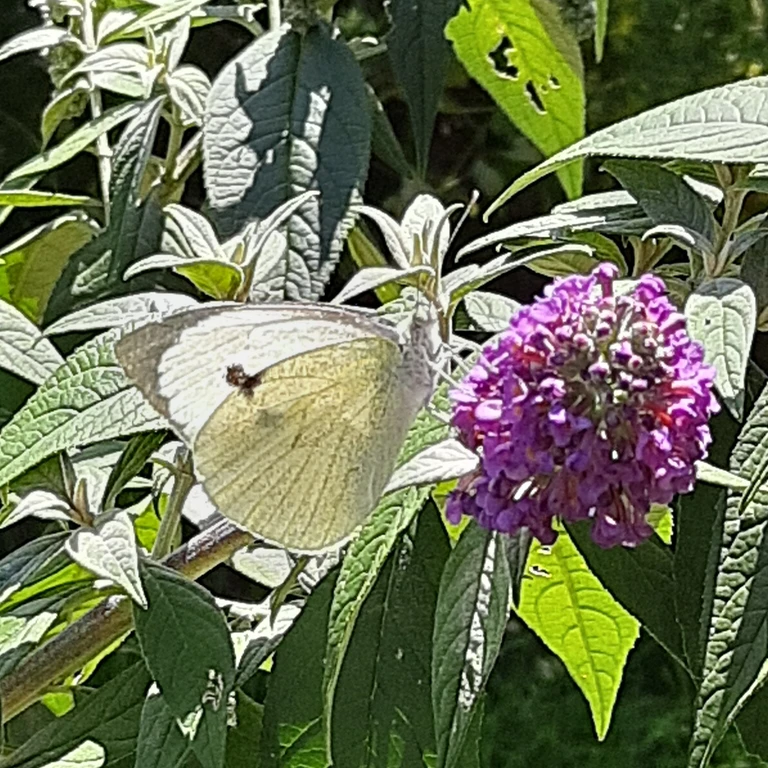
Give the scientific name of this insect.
Pieris brassicae
